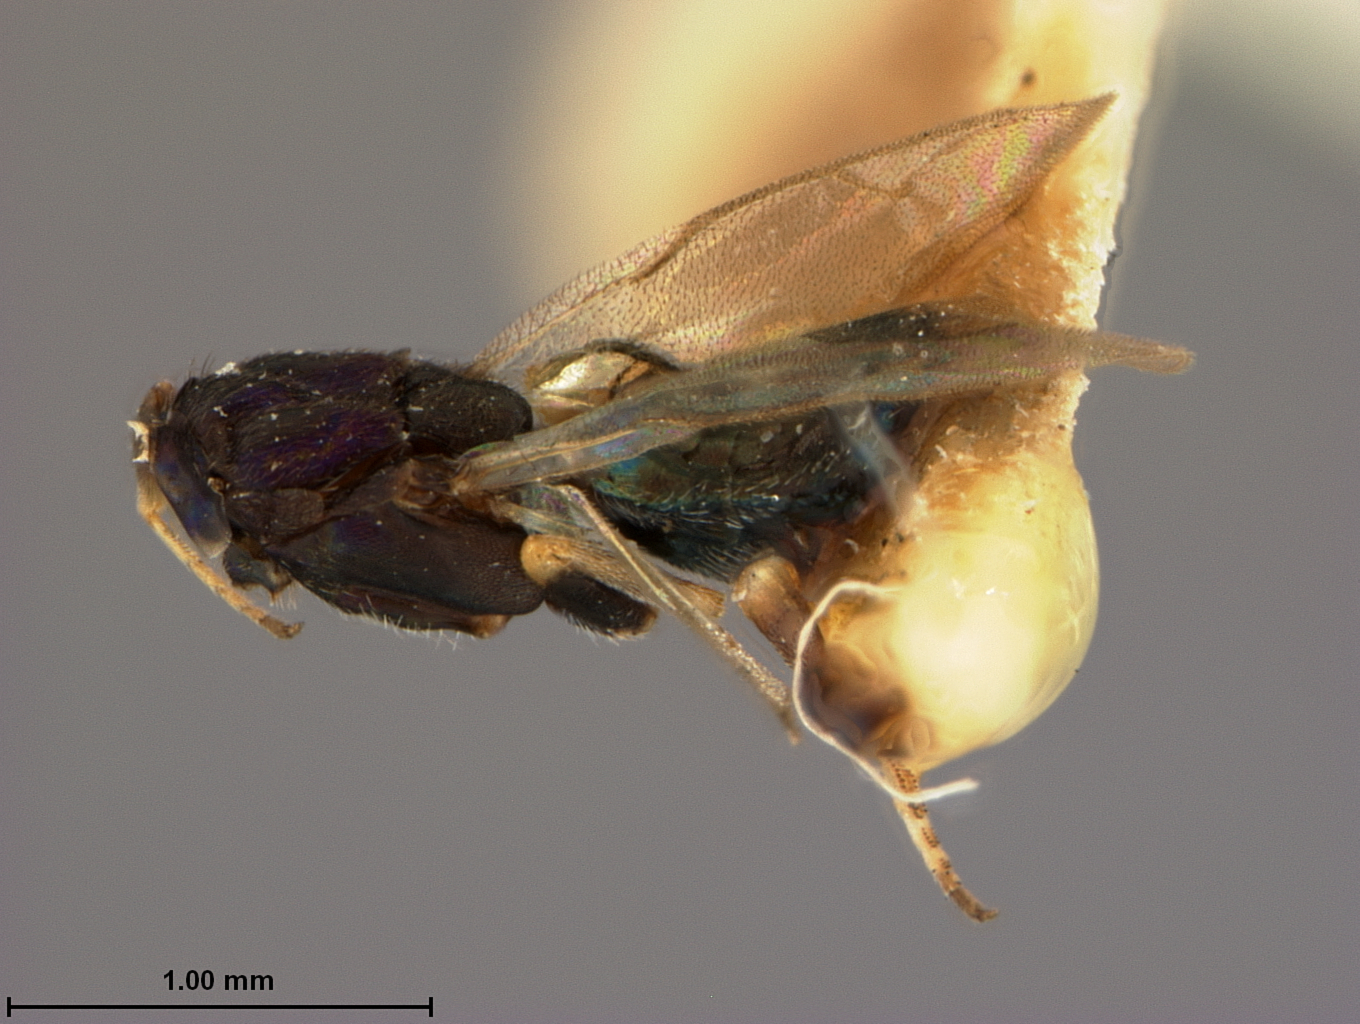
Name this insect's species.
Eupelmus juglandis
